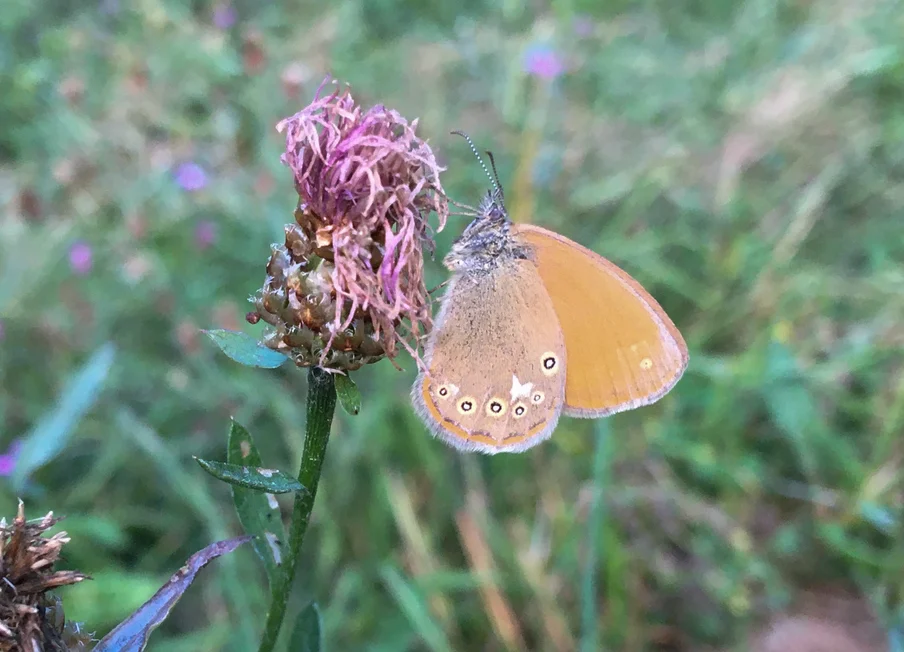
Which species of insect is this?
Coenonympha glycerion (also Coenonympha iphis)
